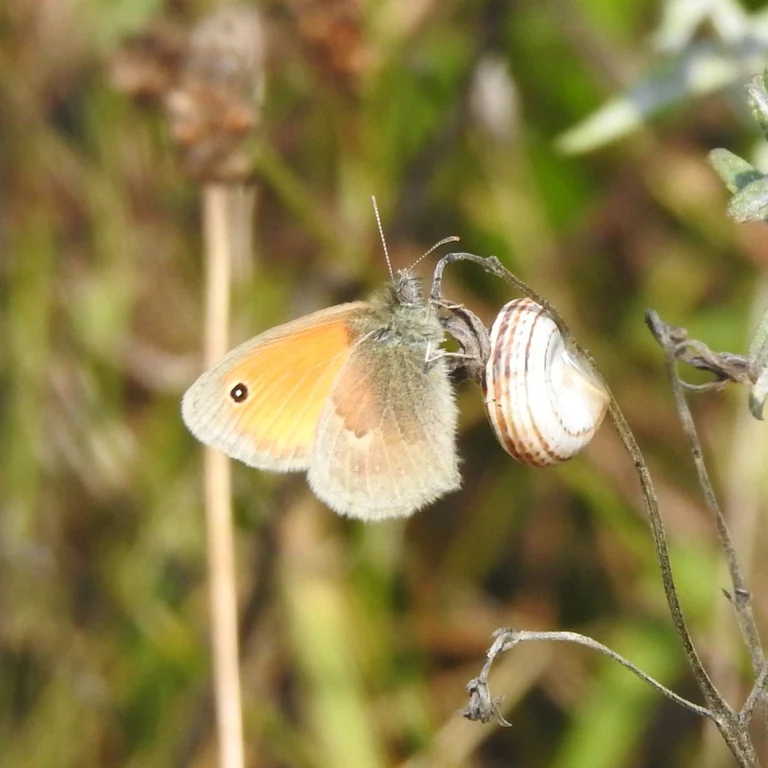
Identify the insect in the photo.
Coenonympha pamphilus
